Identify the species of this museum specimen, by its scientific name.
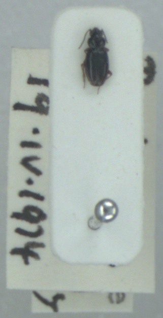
Bembidion guttula
